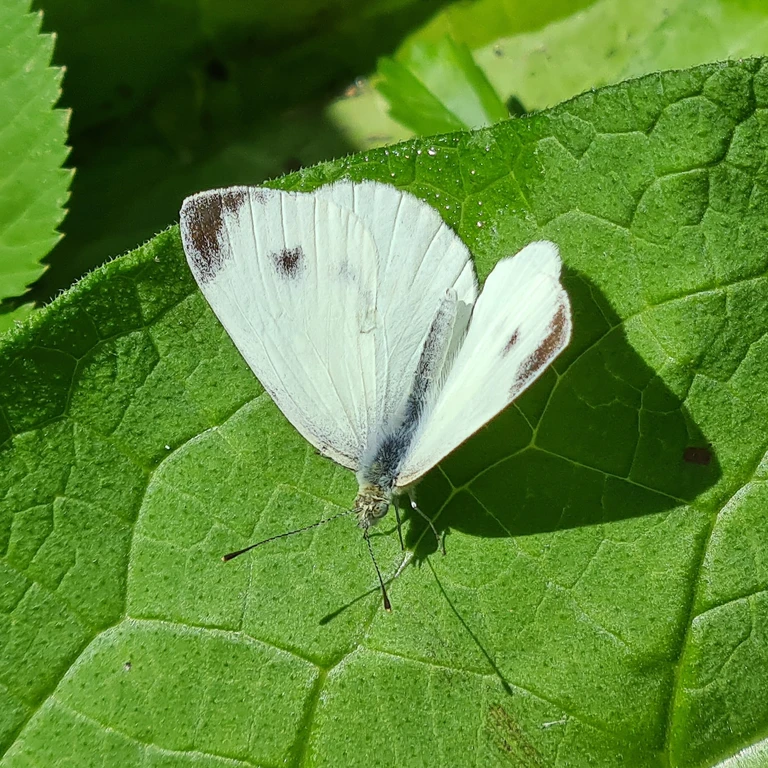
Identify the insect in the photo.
Pieris mannii
